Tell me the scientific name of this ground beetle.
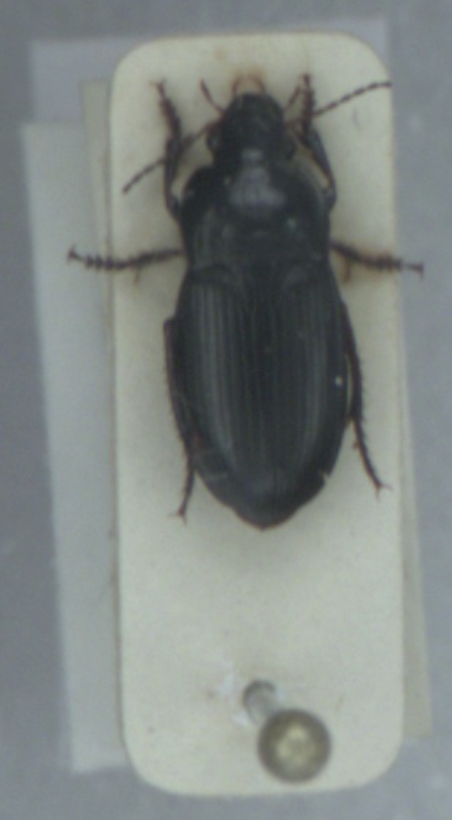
Harpalus anxius
